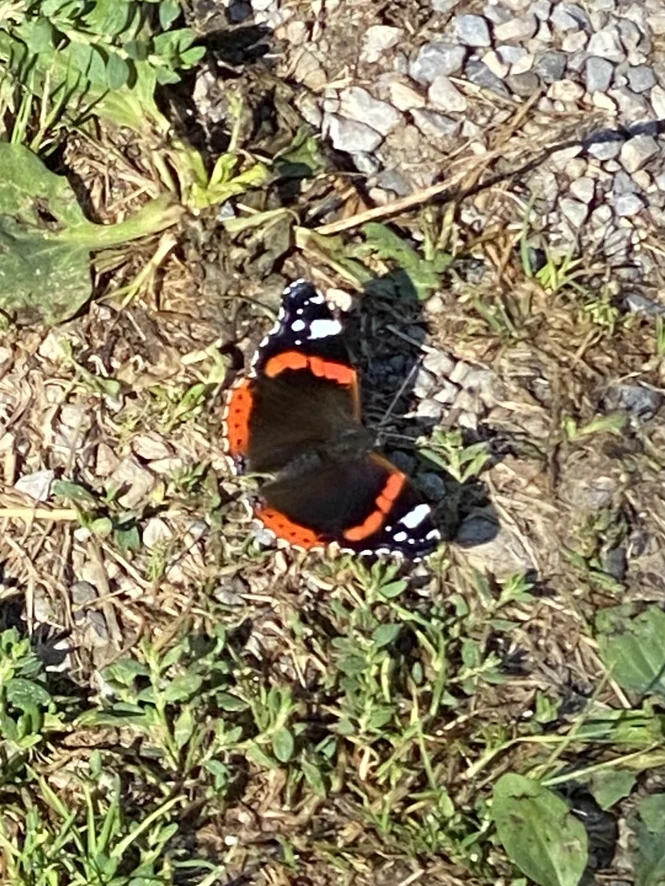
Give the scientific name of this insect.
Vanessa atalanta
